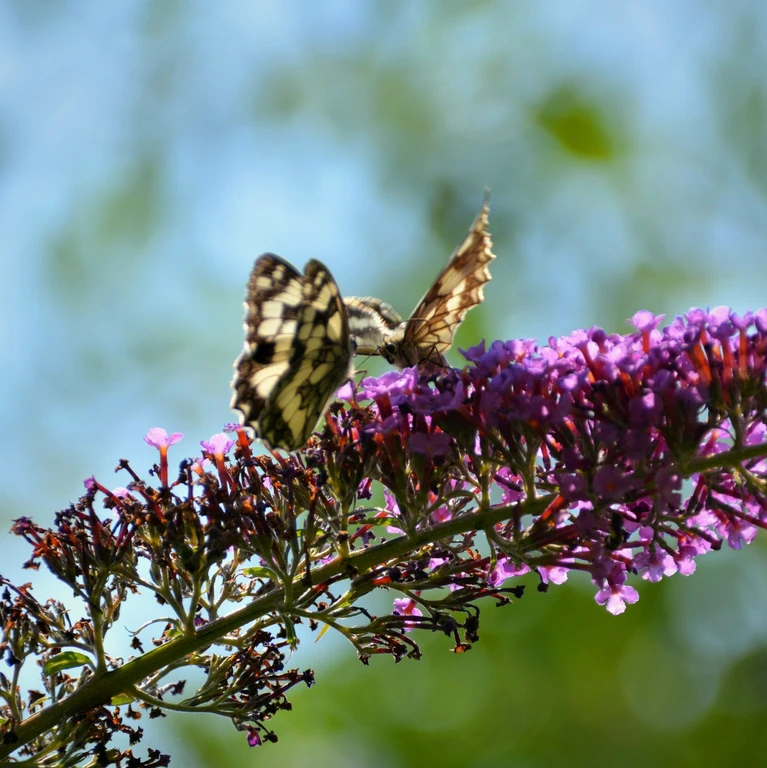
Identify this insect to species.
Melanargia galathea
